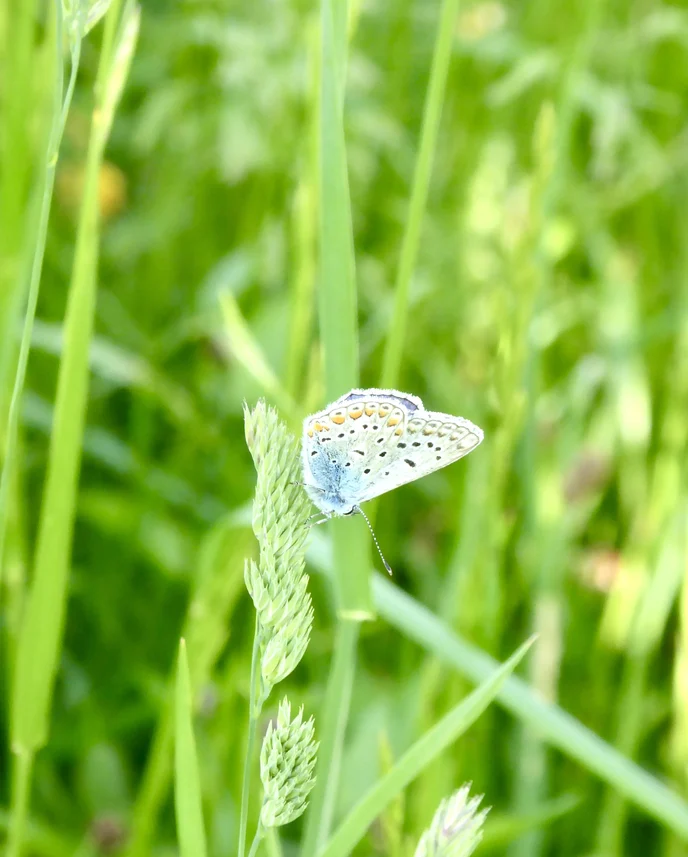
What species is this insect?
Polyommatus icarus
